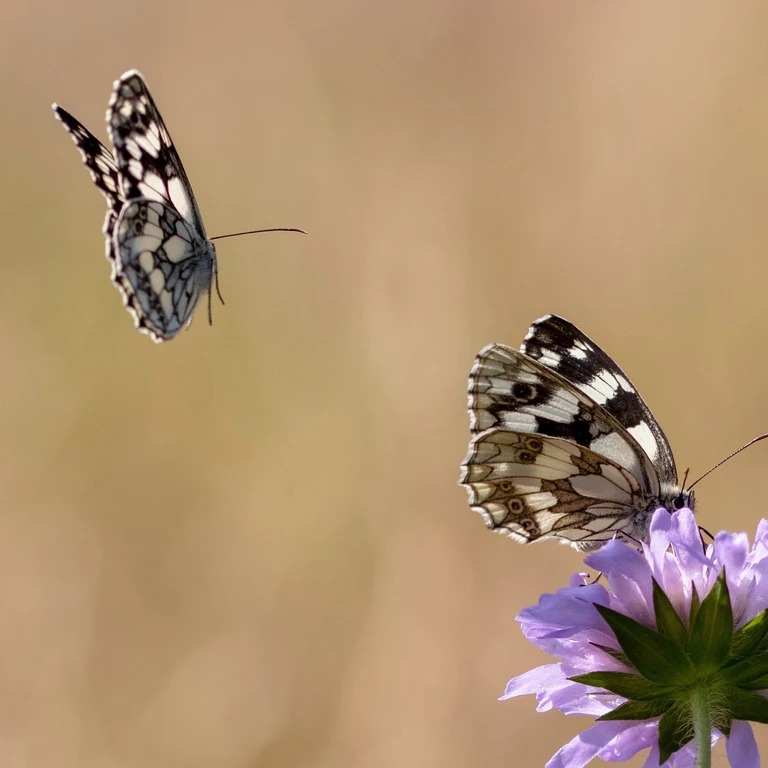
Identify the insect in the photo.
Melanargia galathea
